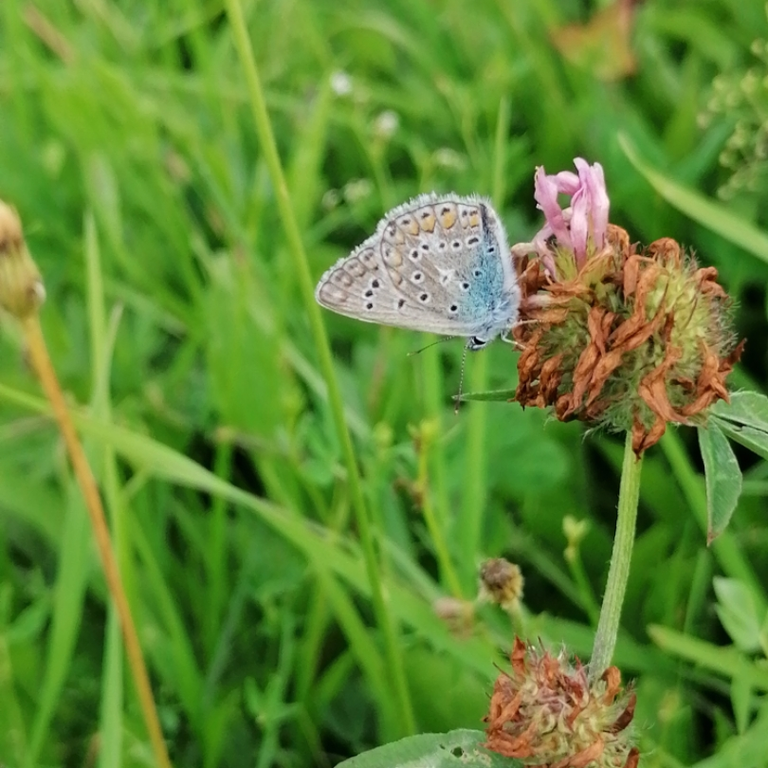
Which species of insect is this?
Polyommatus icarus
